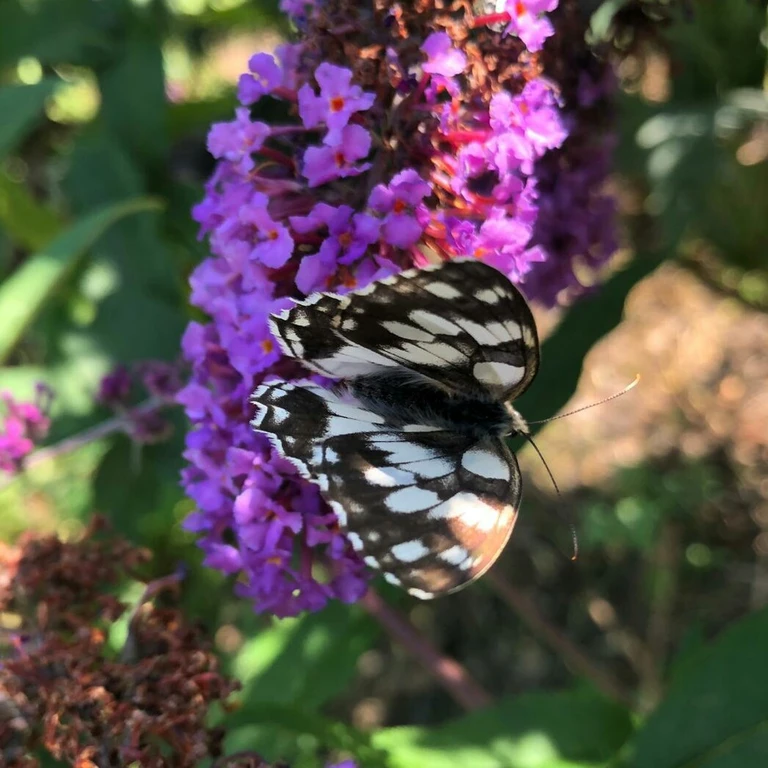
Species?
Melanargia galathea
